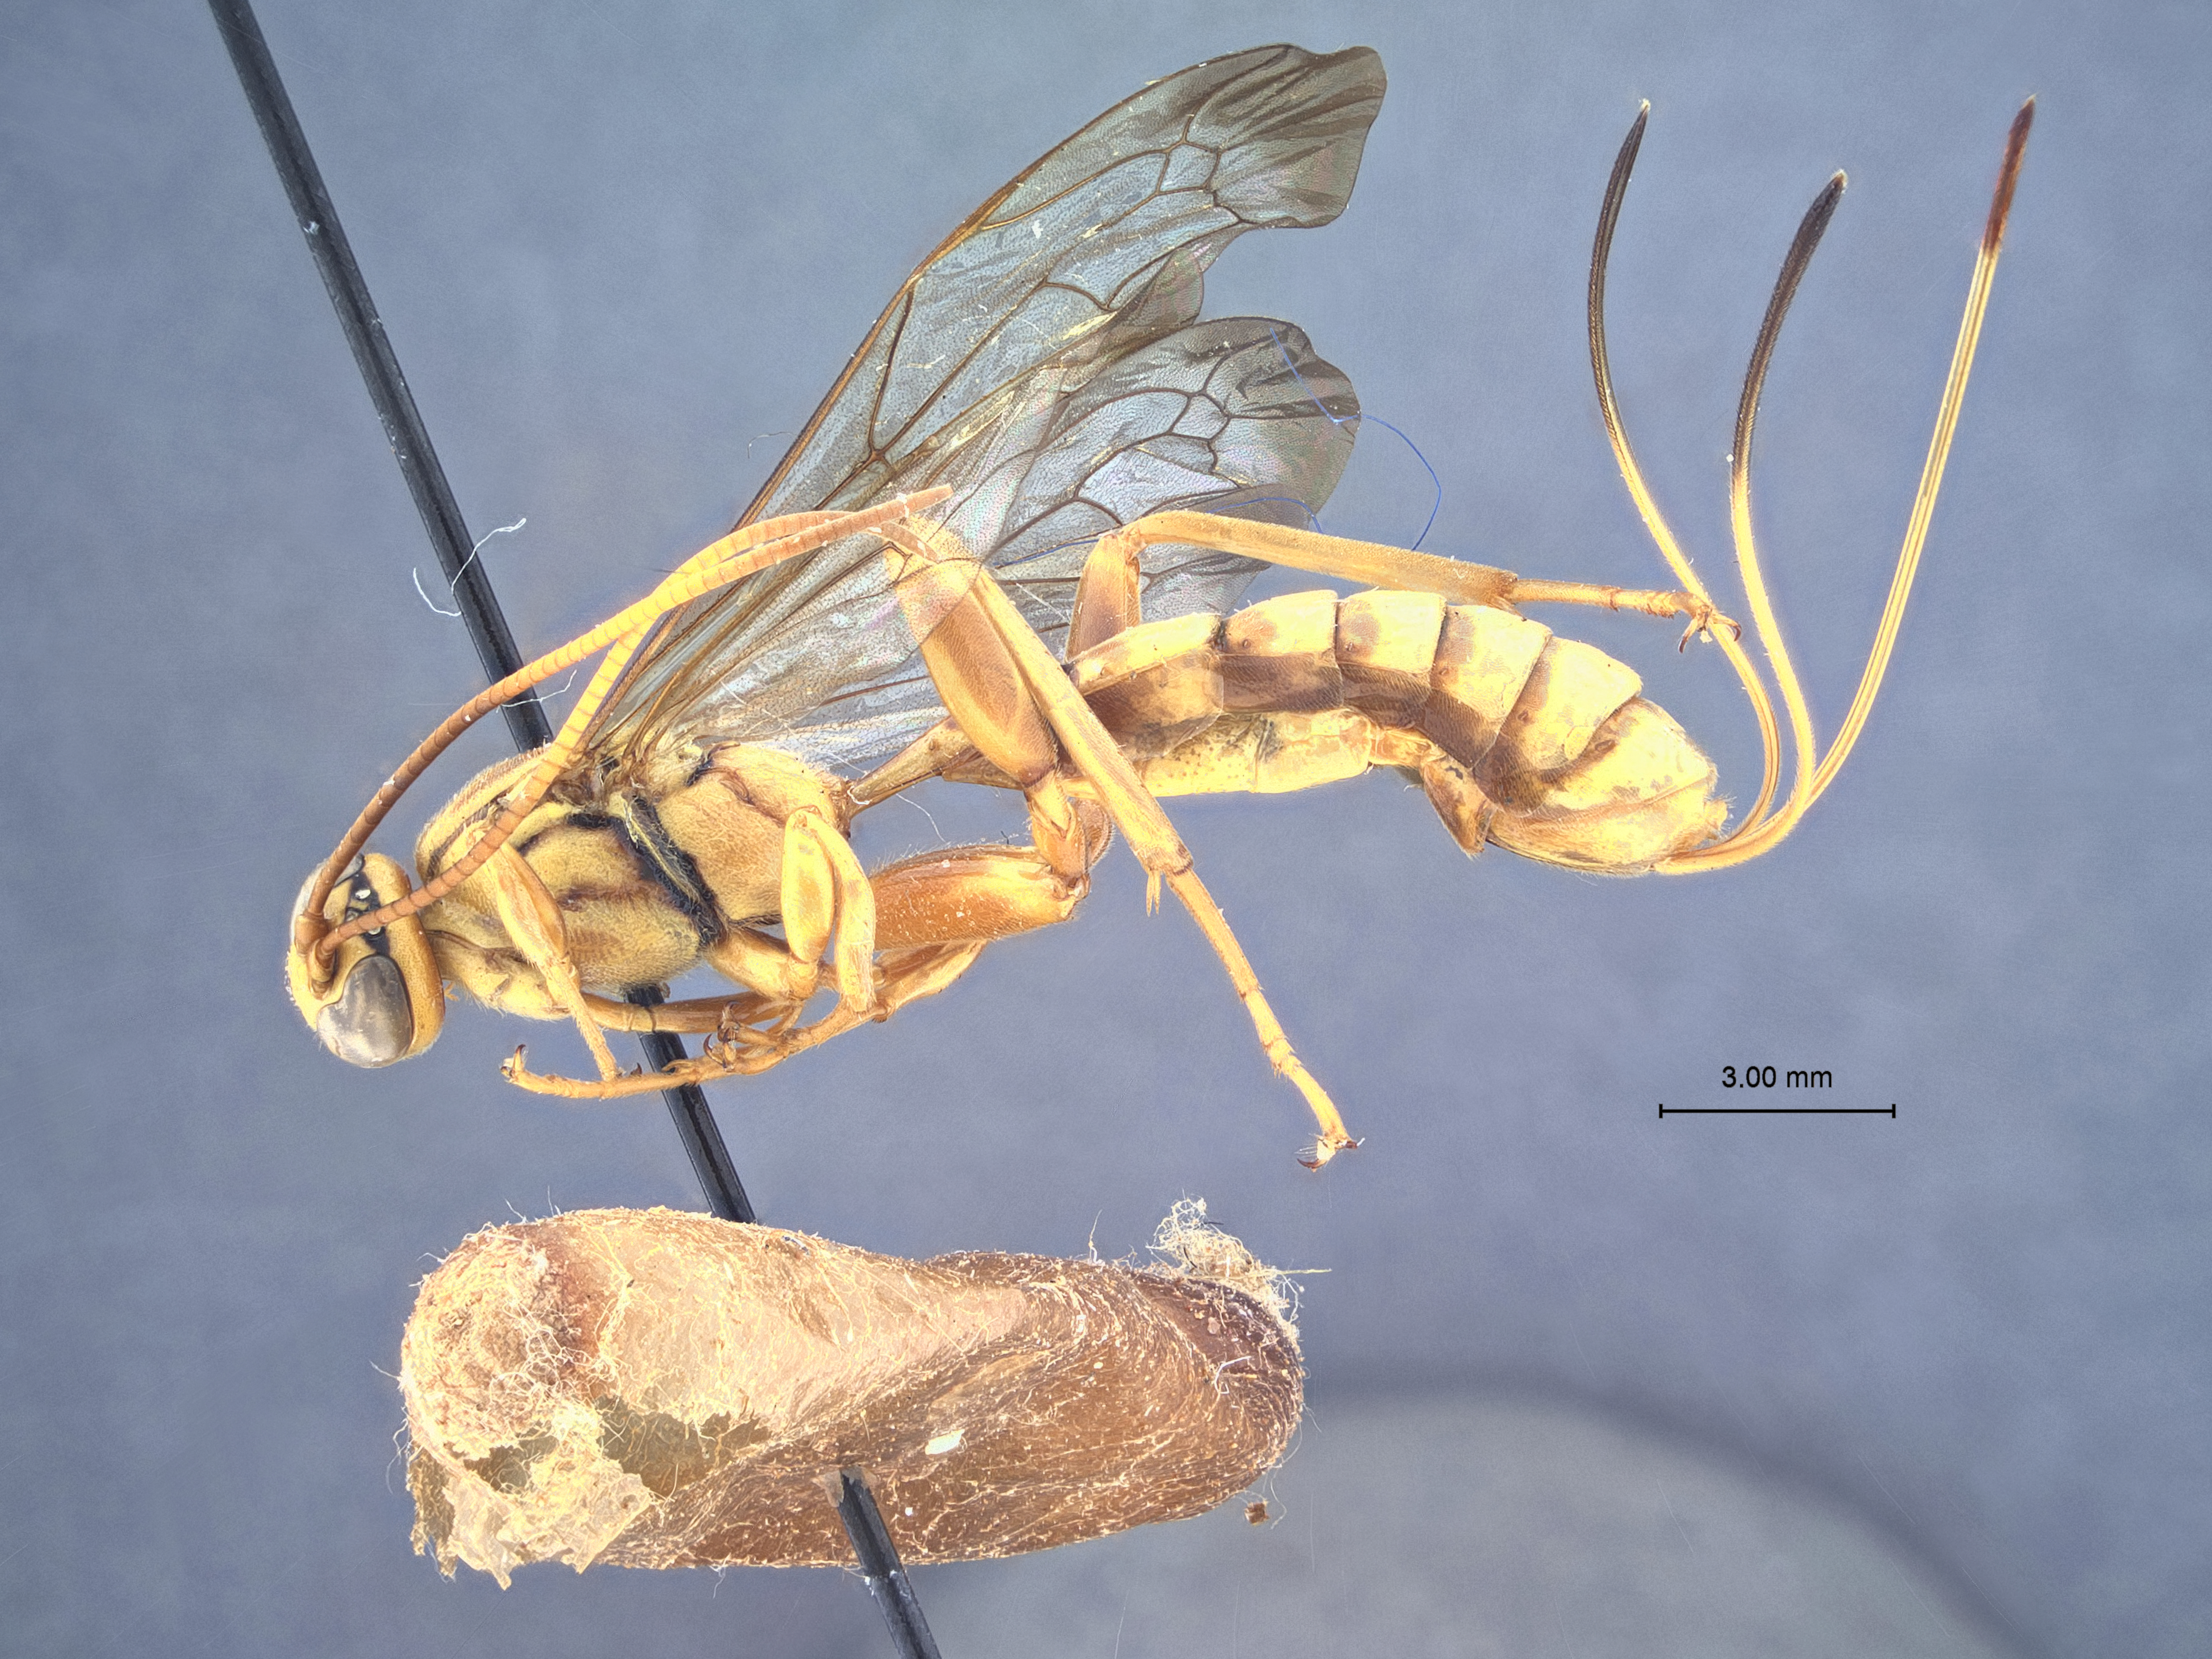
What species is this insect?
Labena grallator
